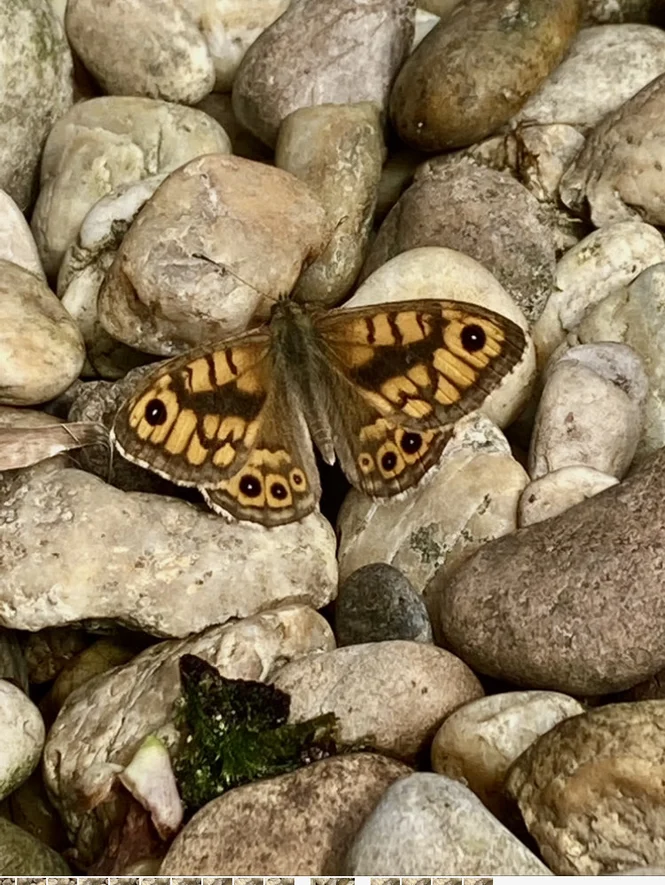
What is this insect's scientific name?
Lasiommata megera (also Pararge megera)
